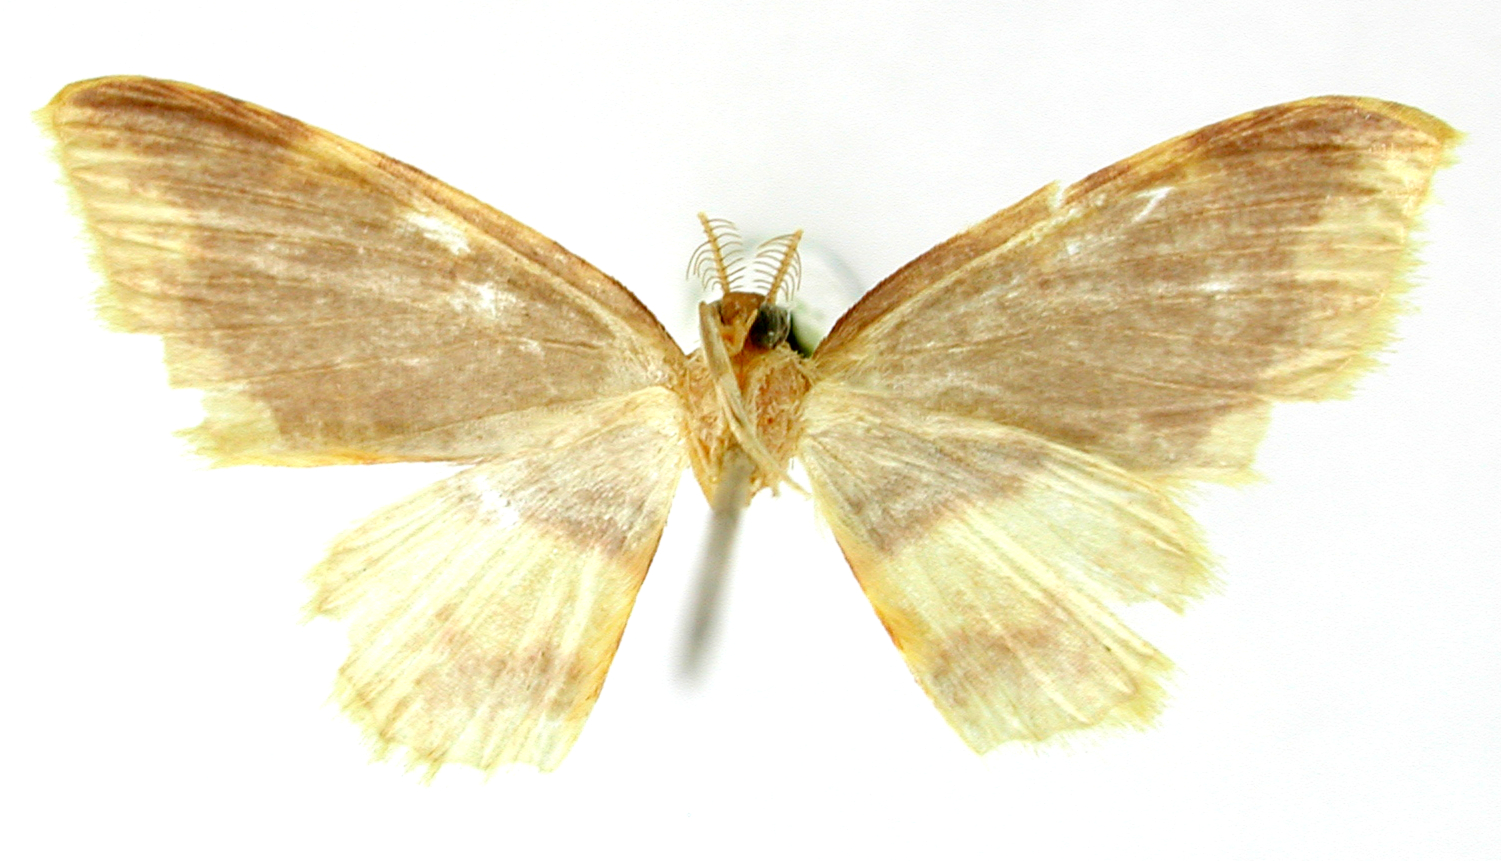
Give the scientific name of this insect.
Cambogia chasca
